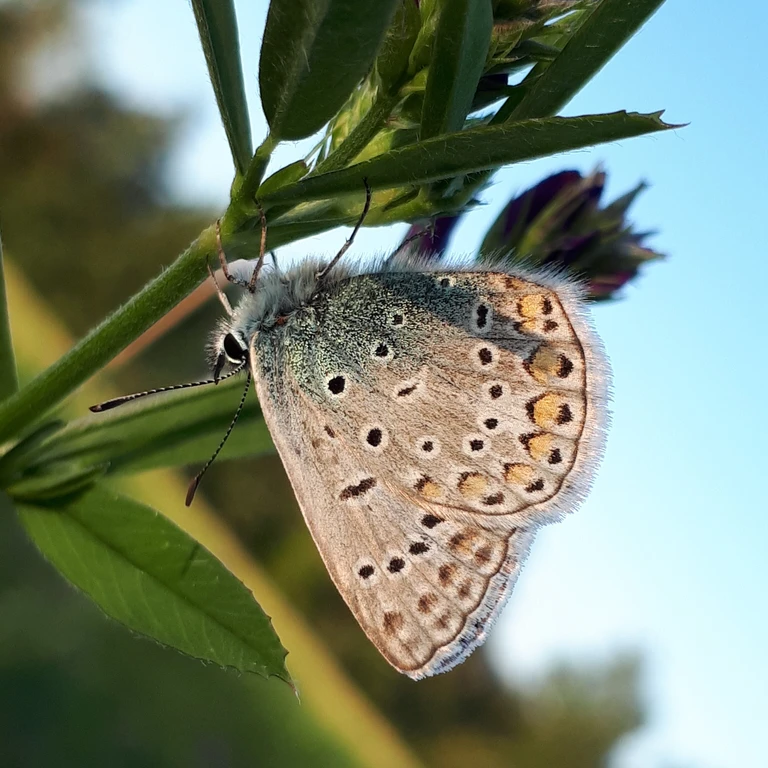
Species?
Polyommatus icarus
